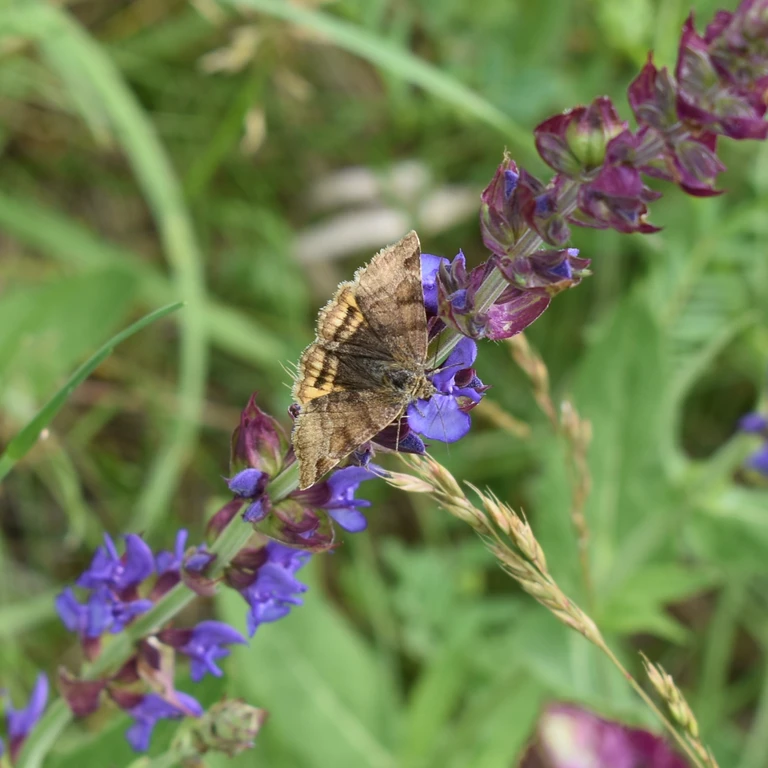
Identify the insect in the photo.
Euclidia glyphica
